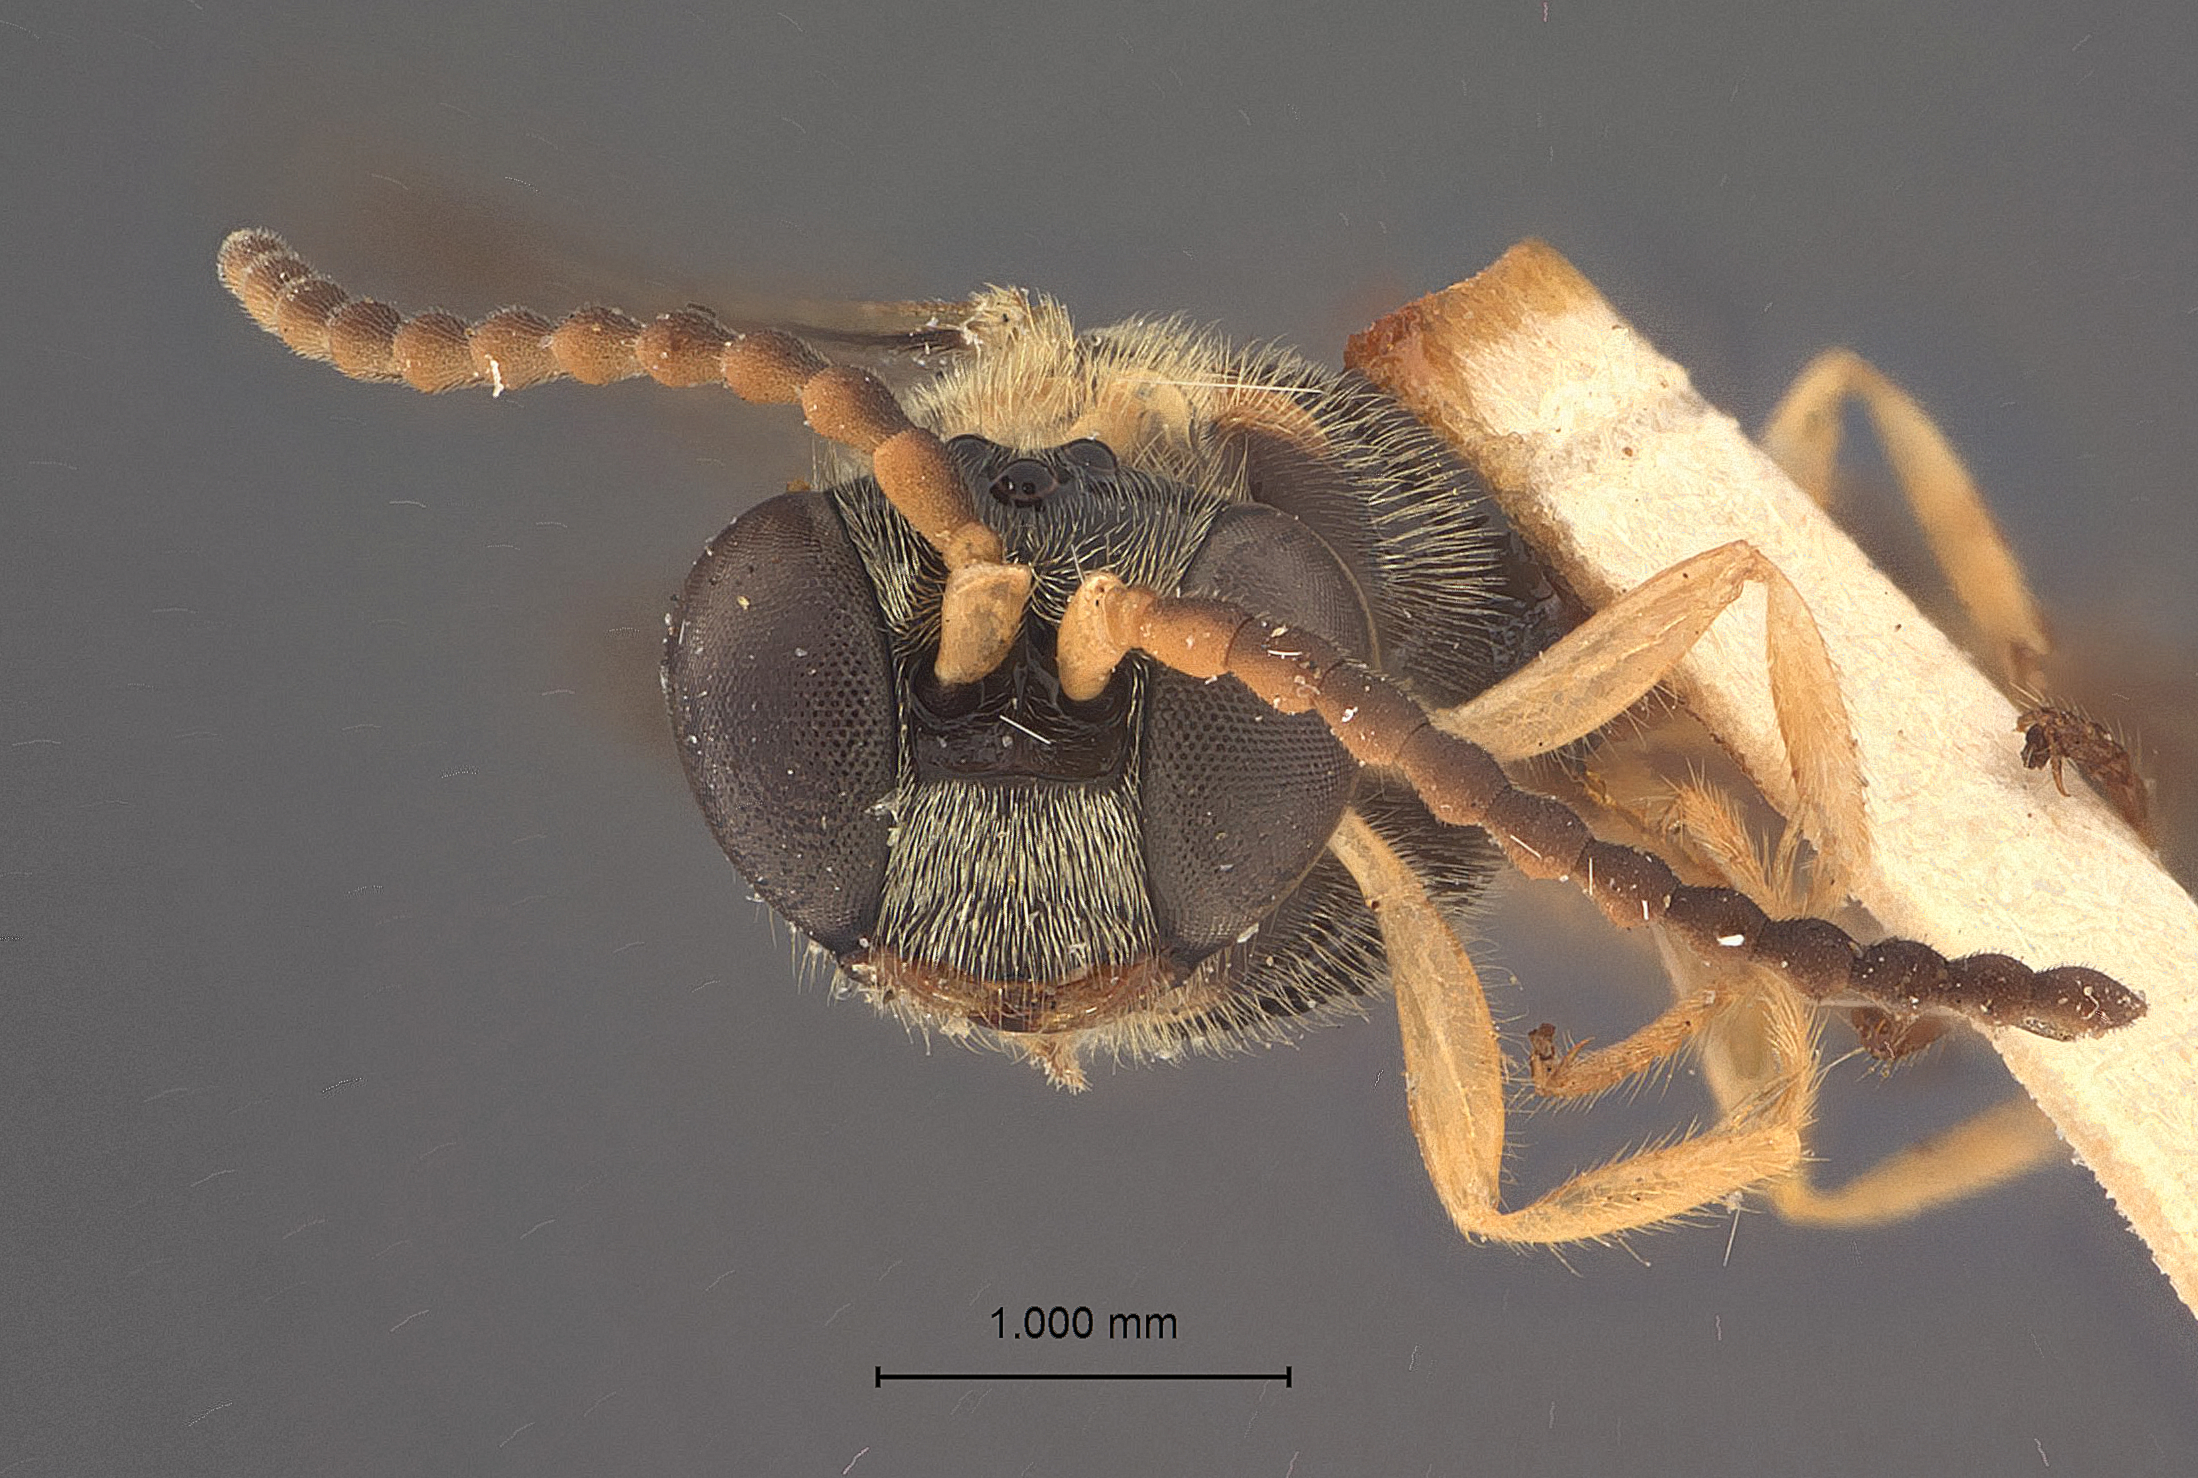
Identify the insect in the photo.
Psenulus scutatus
